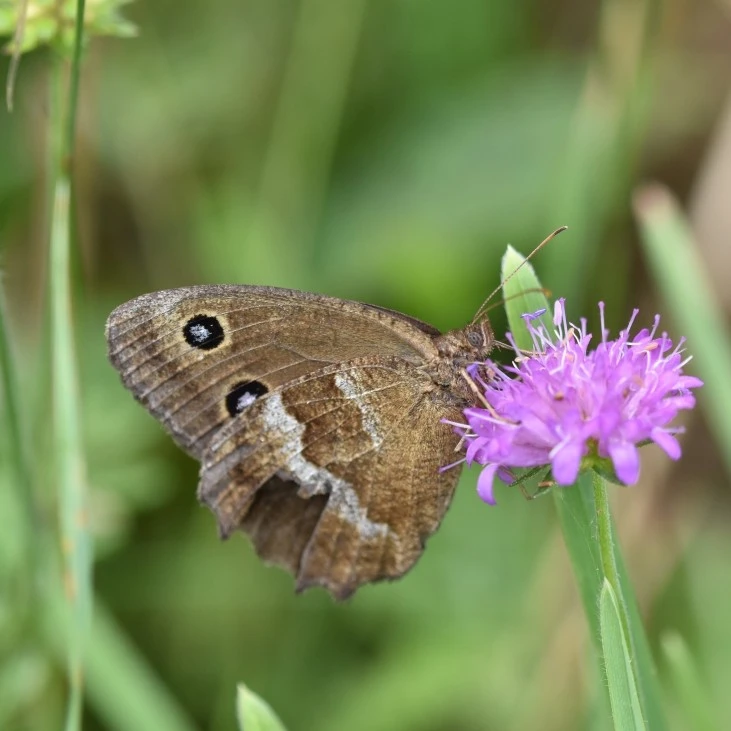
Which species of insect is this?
Minois dryas
